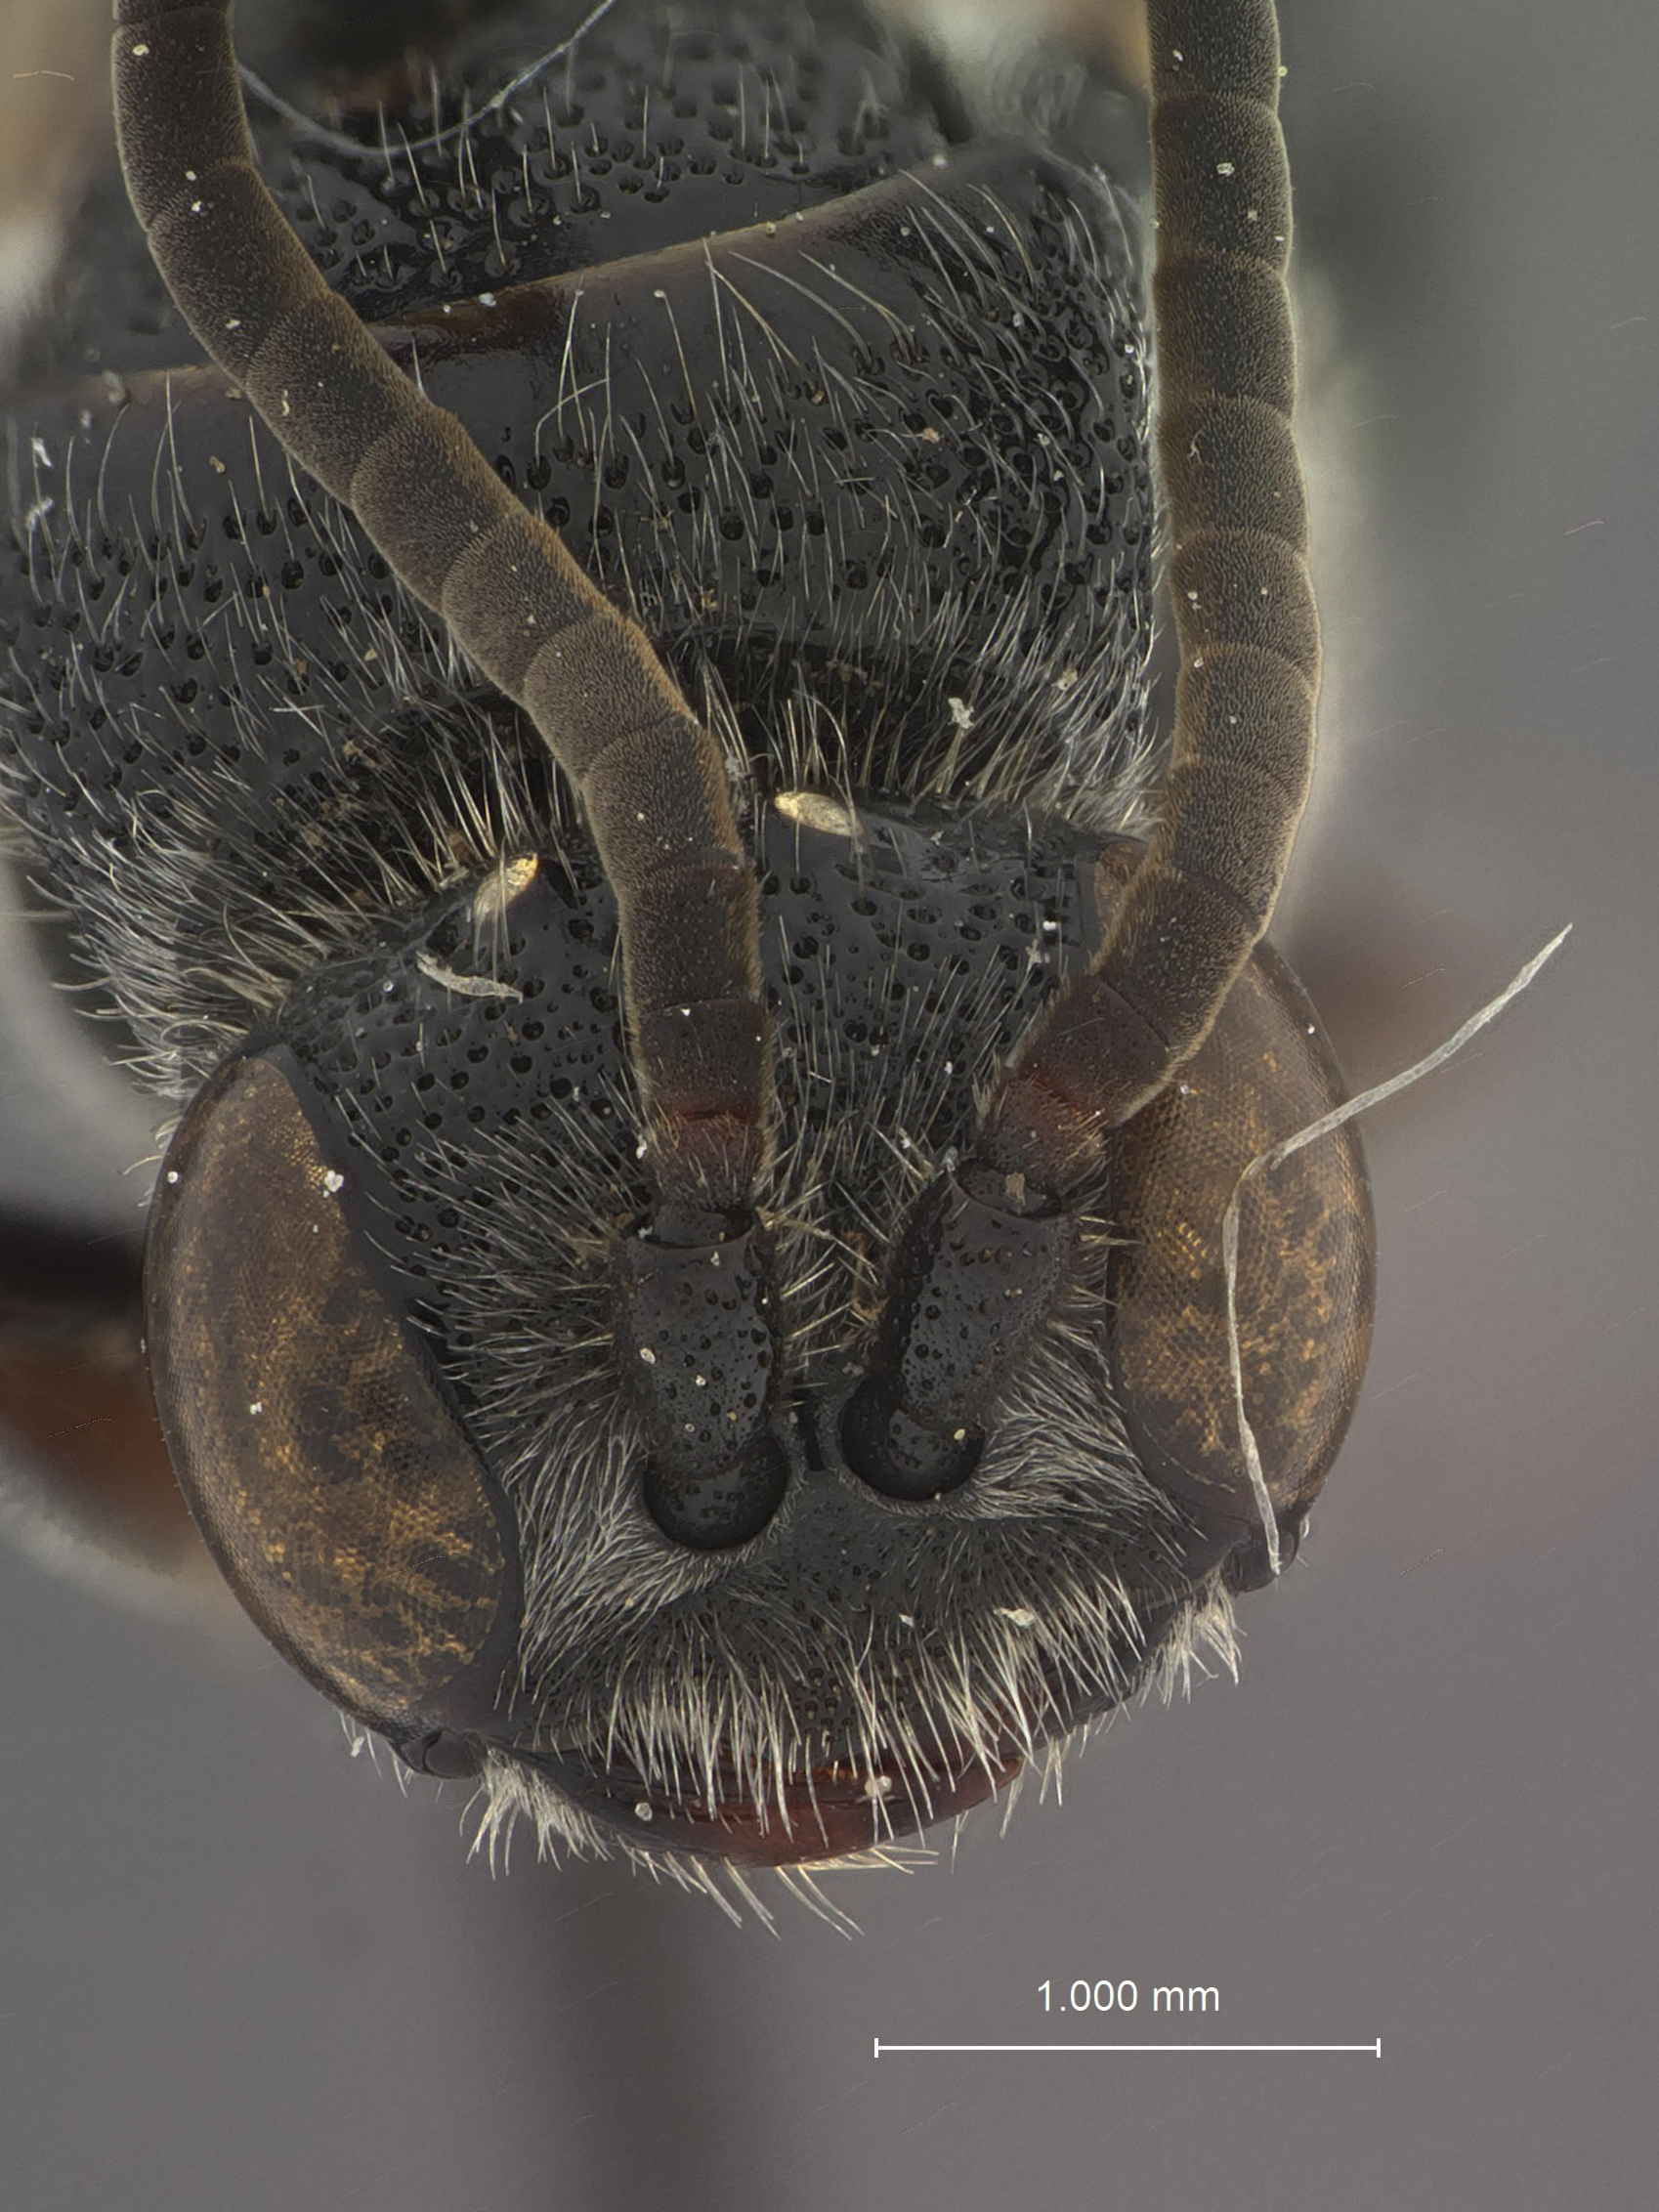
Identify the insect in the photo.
Krombeinia tegularis
